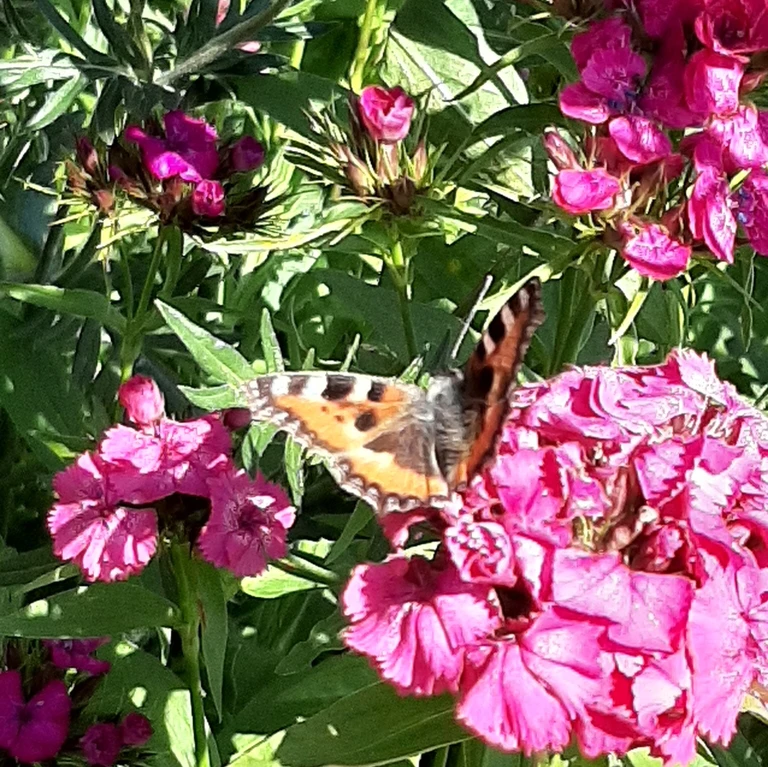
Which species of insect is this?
Aglais urticae
